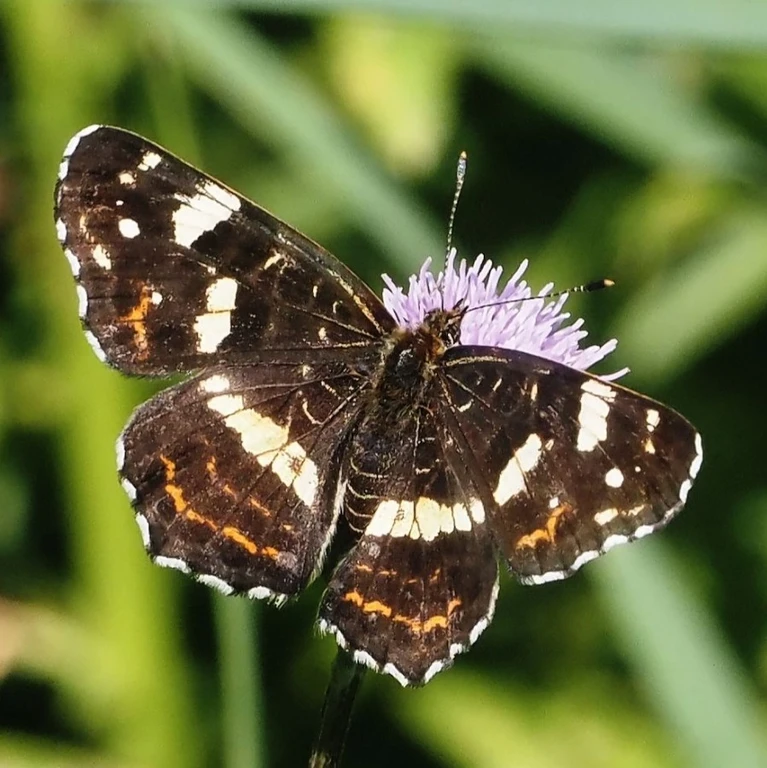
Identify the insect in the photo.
Araschnia levana
